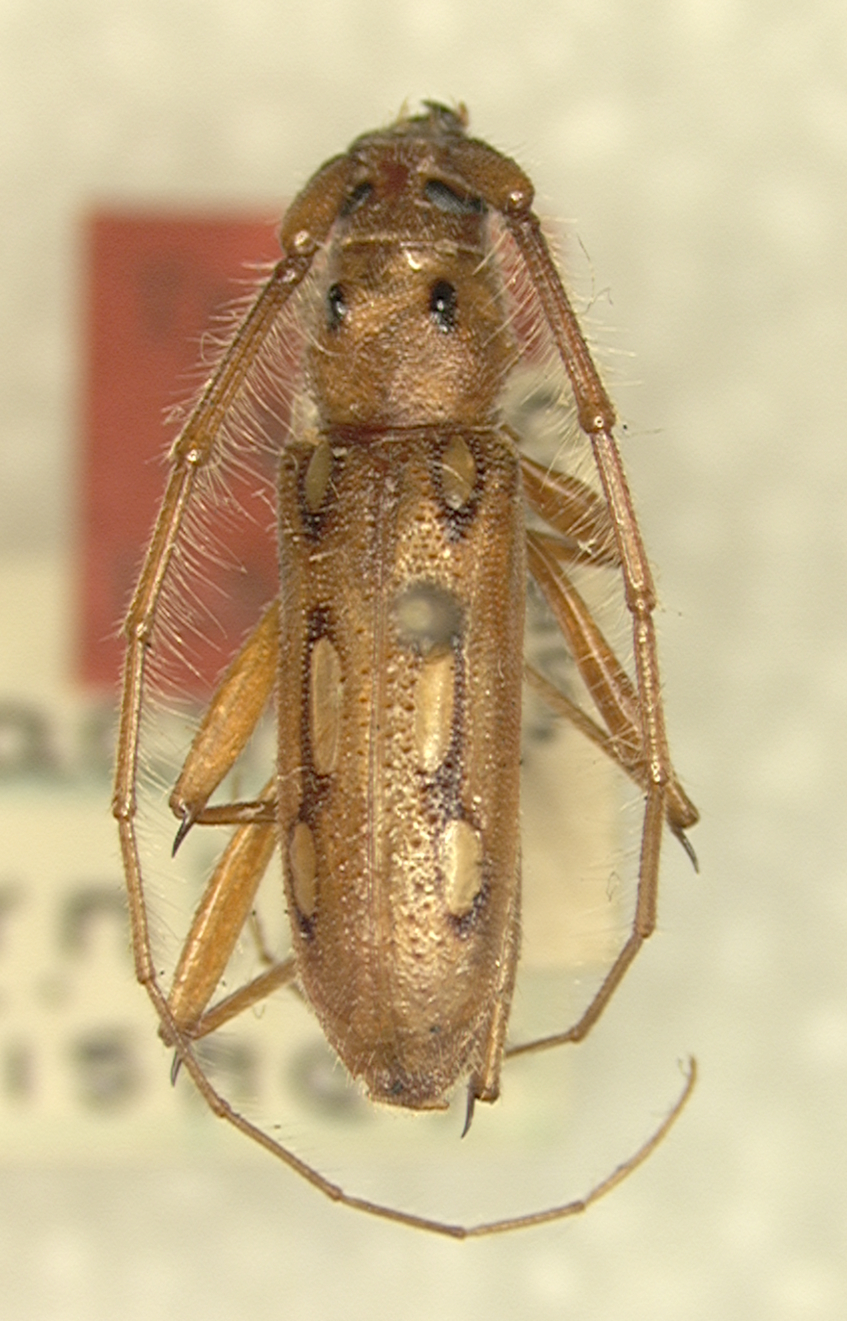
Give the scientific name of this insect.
Eburodacrys pilicornis
